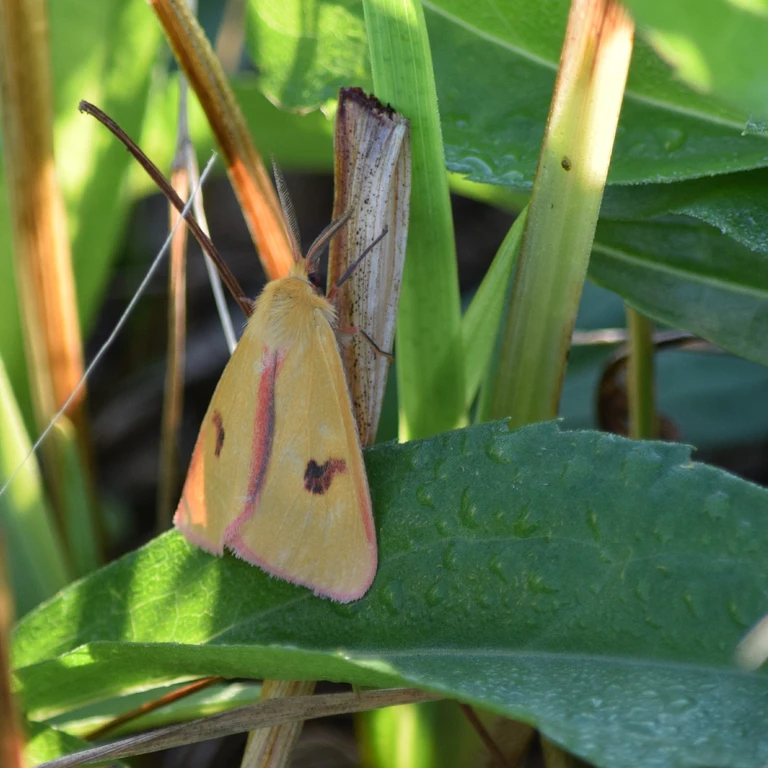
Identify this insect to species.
Diacrisia sannio
